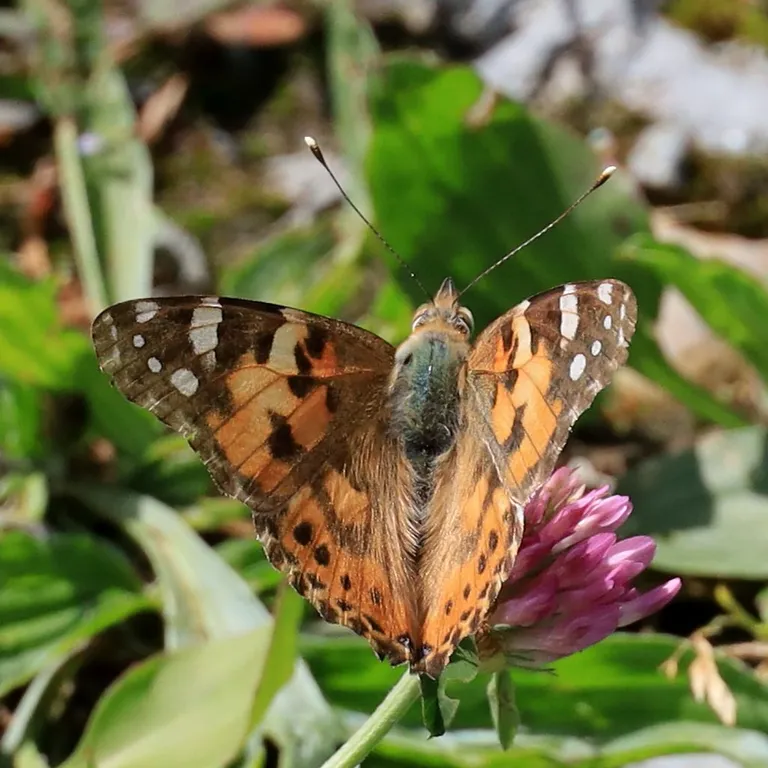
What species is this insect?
Vanessa cardui
